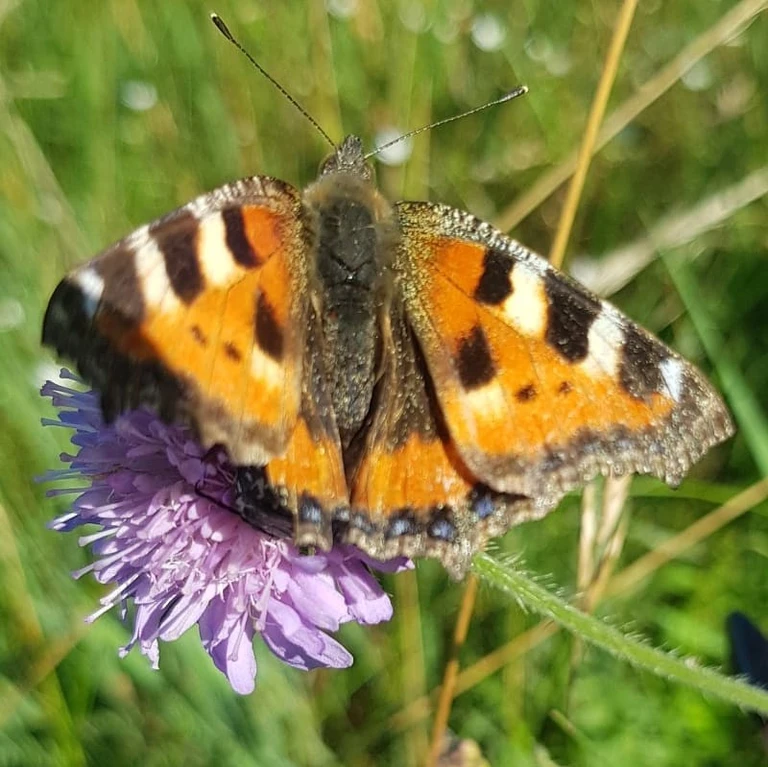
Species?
Aglais urticae
